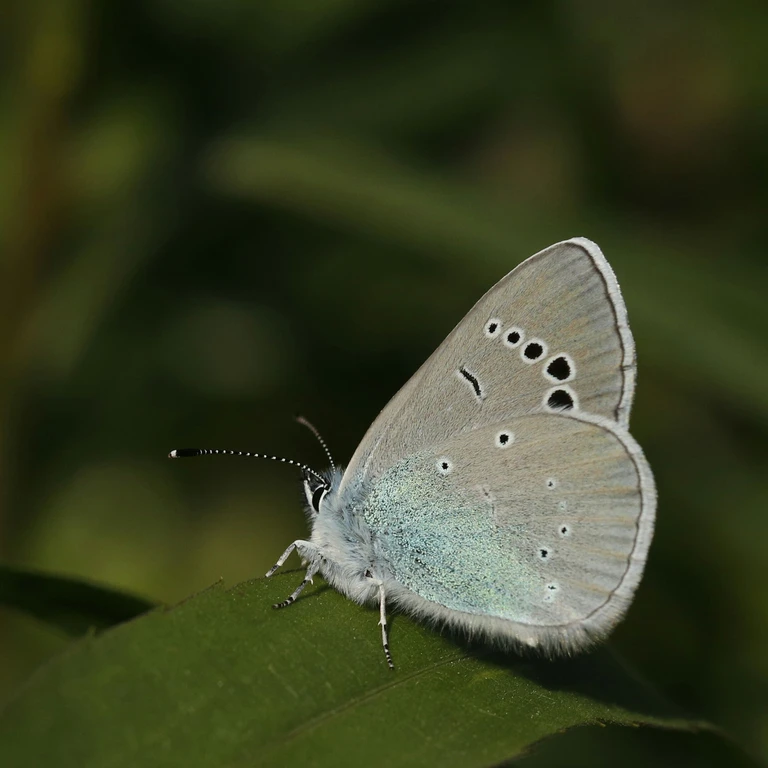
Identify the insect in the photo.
Glaucopsyche alexis
